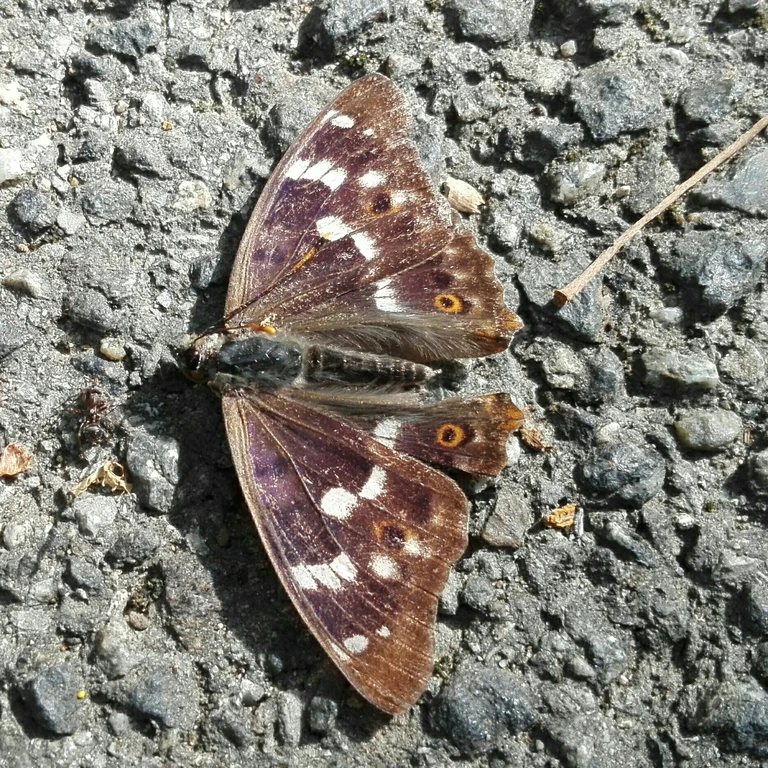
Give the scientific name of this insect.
Apatura ilia
